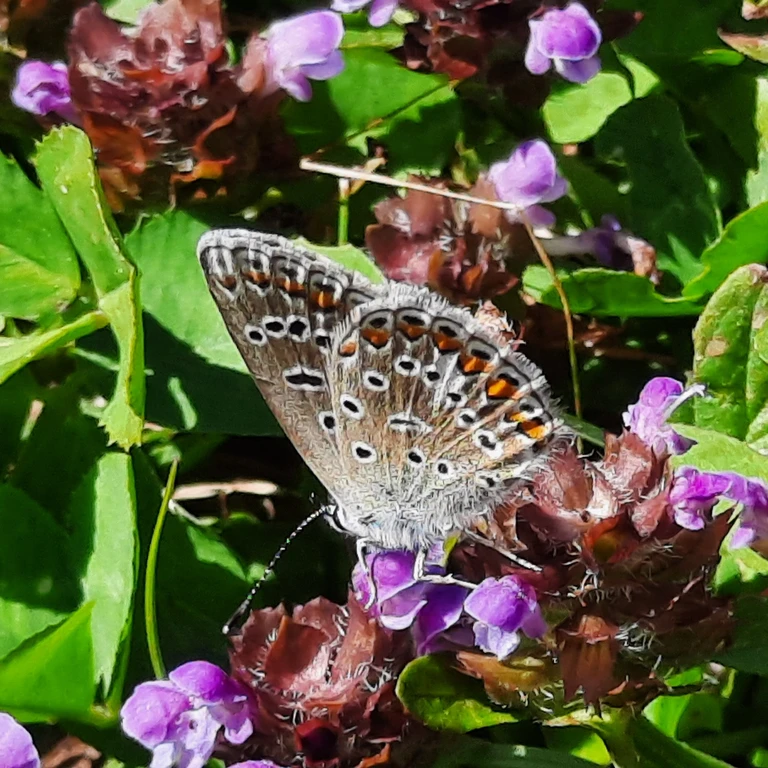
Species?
Polyommatus icarus
